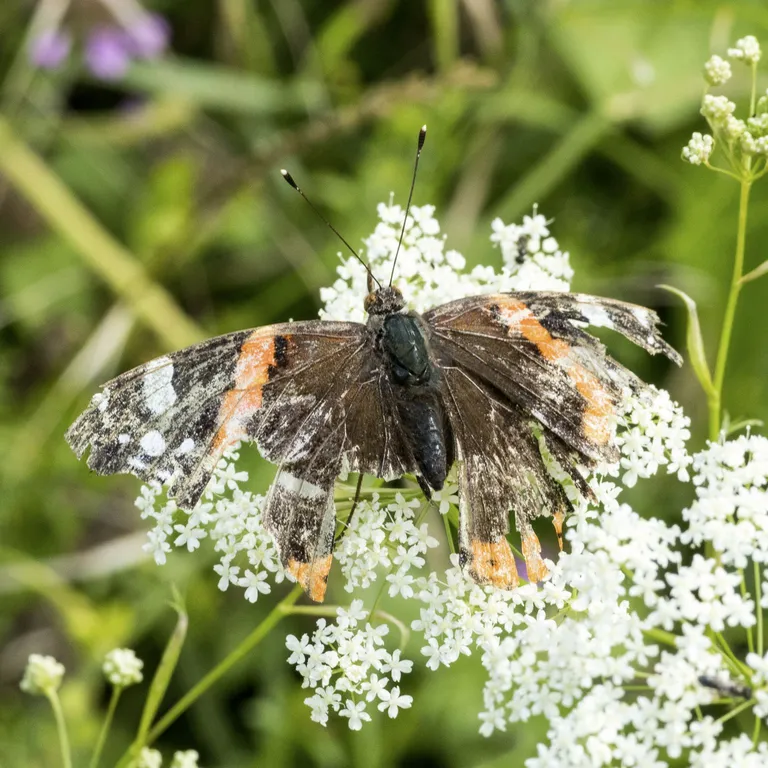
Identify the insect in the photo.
Vanessa atalanta
